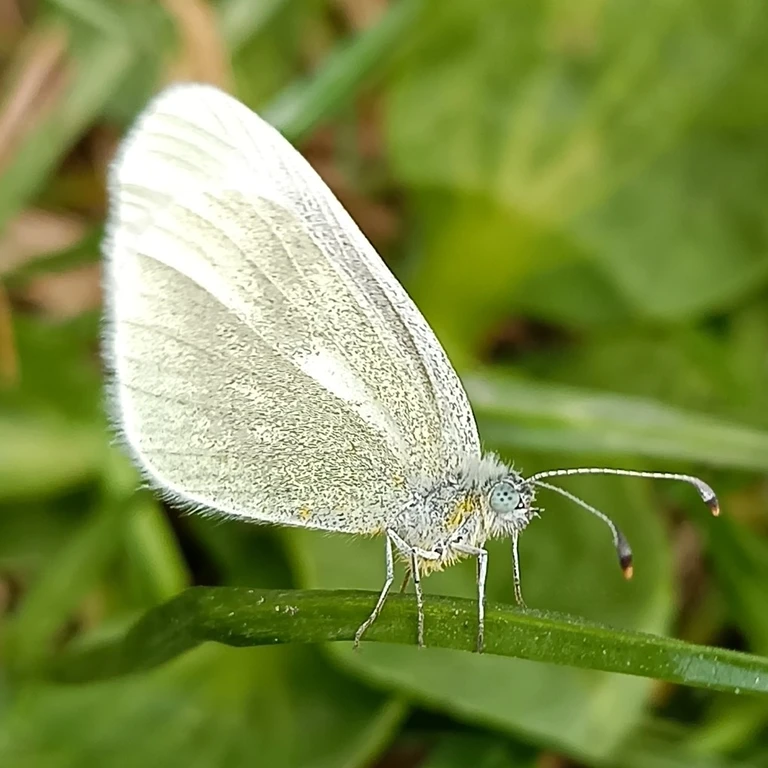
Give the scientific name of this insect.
Leptidea sinapis/juvernica
